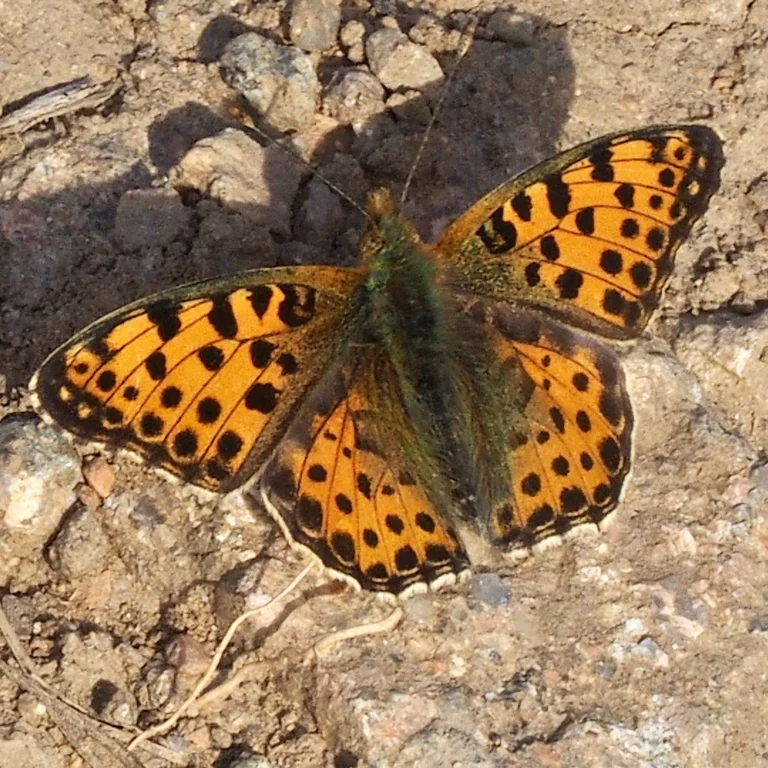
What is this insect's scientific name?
Issoria lathonia
